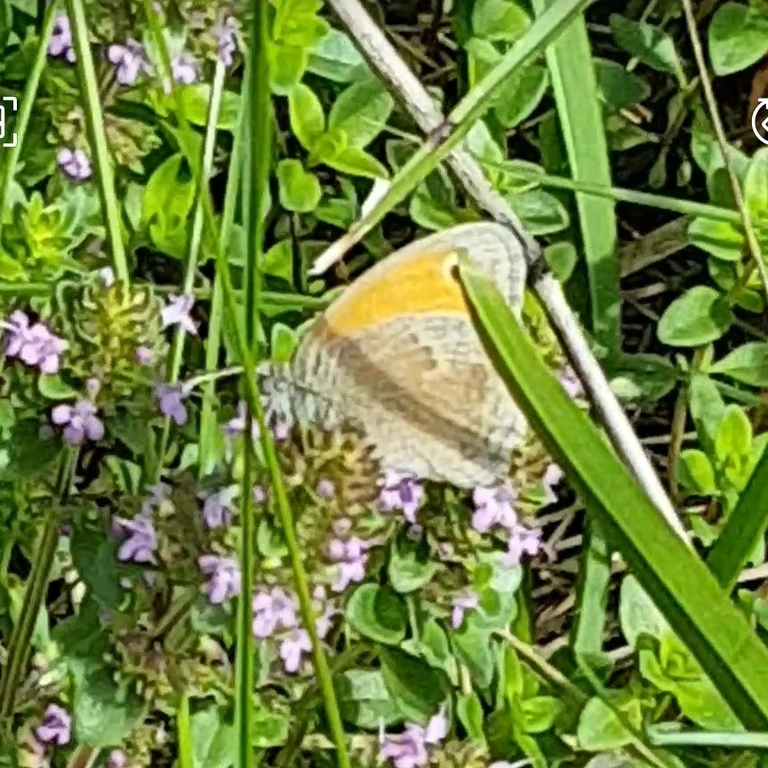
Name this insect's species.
Coenonympha pamphilus
